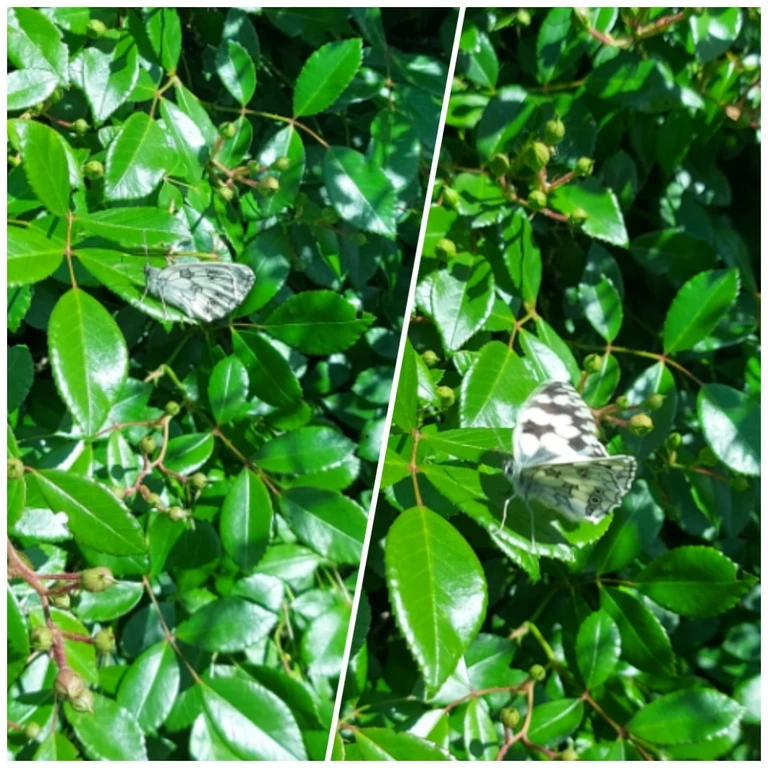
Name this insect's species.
Melanargia galathea
